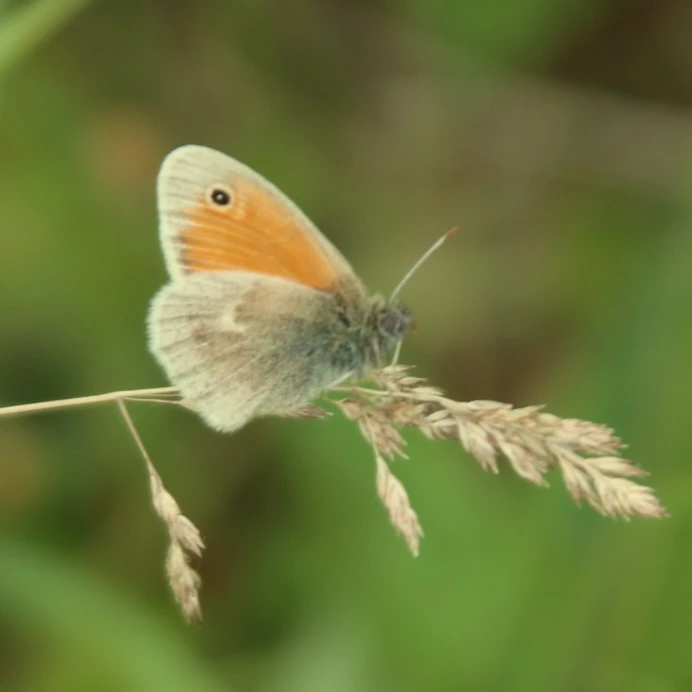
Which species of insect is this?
Coenonympha pamphilus
